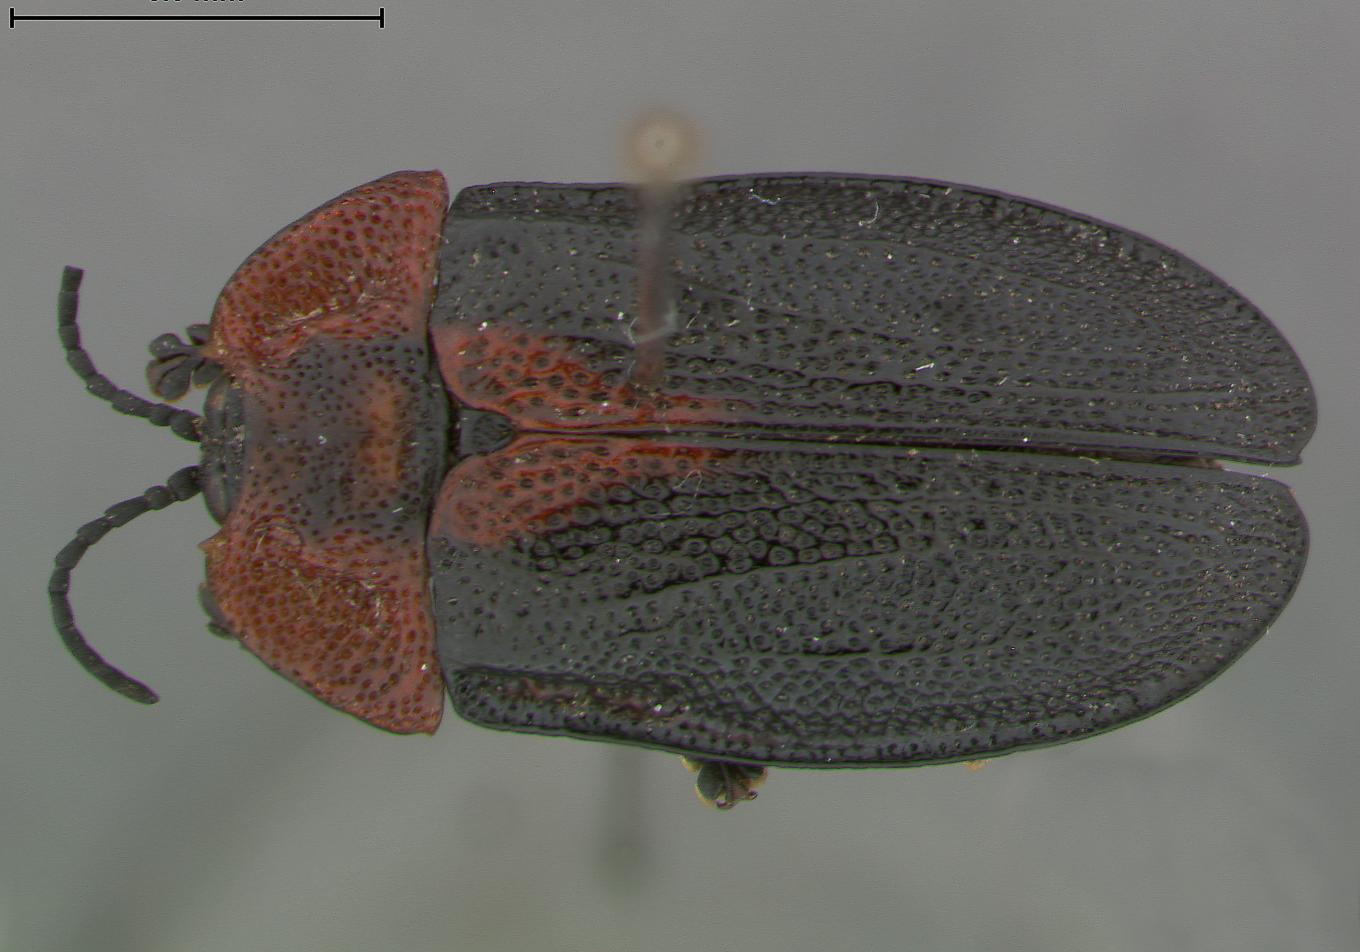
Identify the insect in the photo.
Platyauchenia ruficollis
